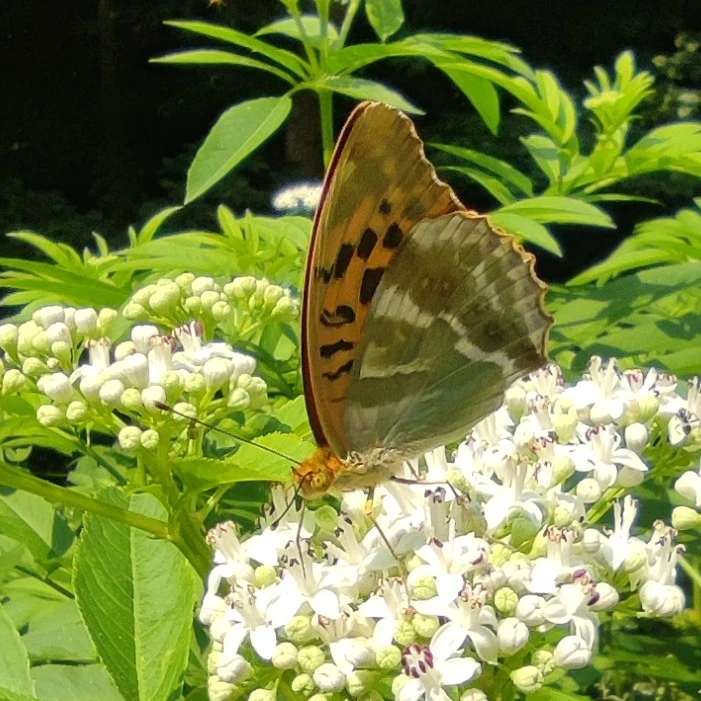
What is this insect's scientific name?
Argynnis paphia
